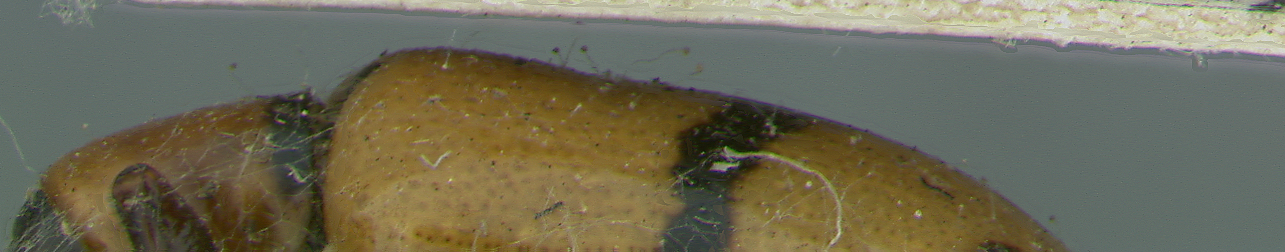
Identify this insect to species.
Crioceris fasciatipennis
